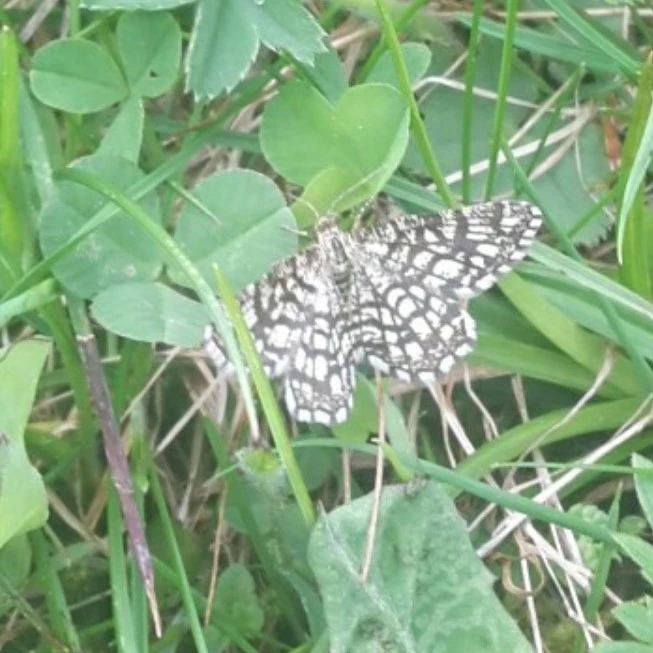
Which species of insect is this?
Chiasmia clathrata
